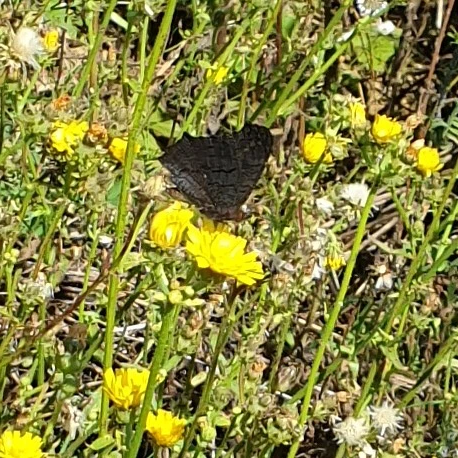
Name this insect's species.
Aglais io
